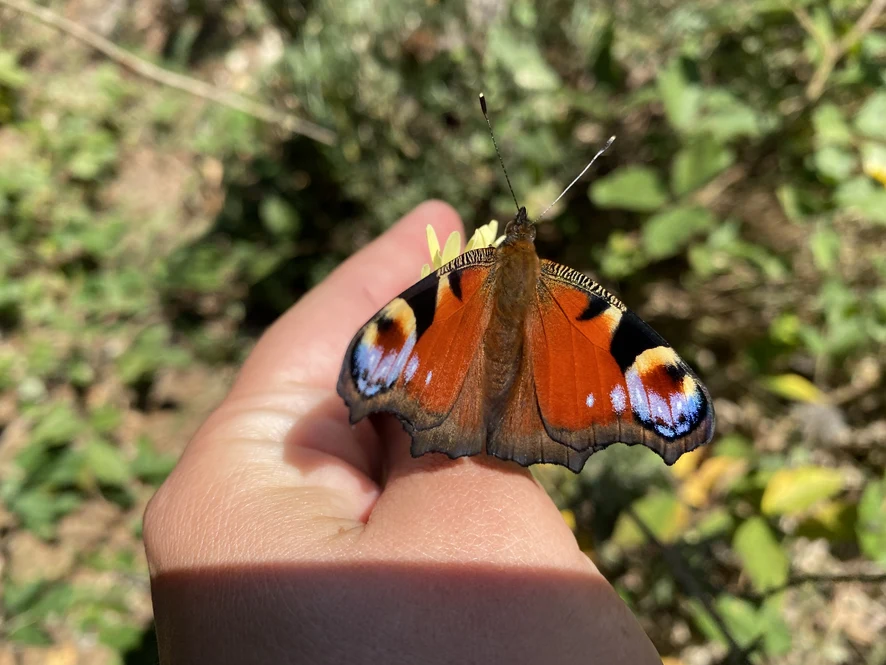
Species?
Aglais io
